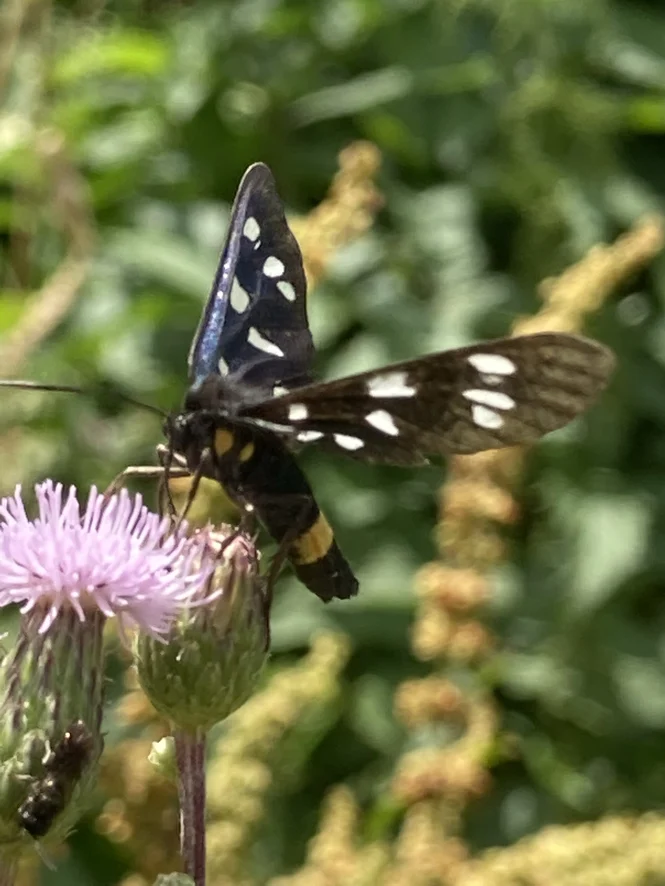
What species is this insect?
Amata phegea
